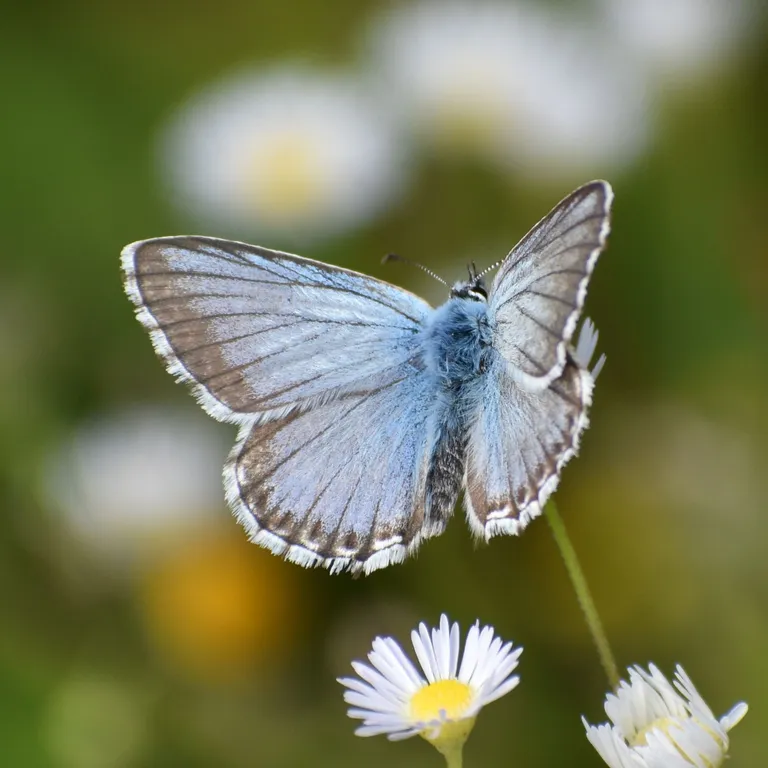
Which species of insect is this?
Lysandra coridon
